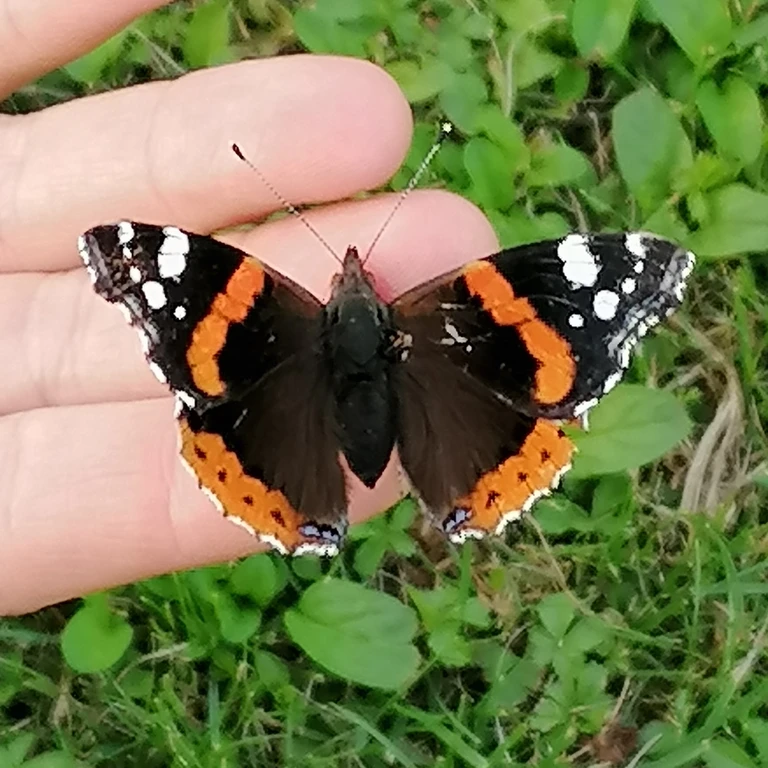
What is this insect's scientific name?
Vanessa atalanta
